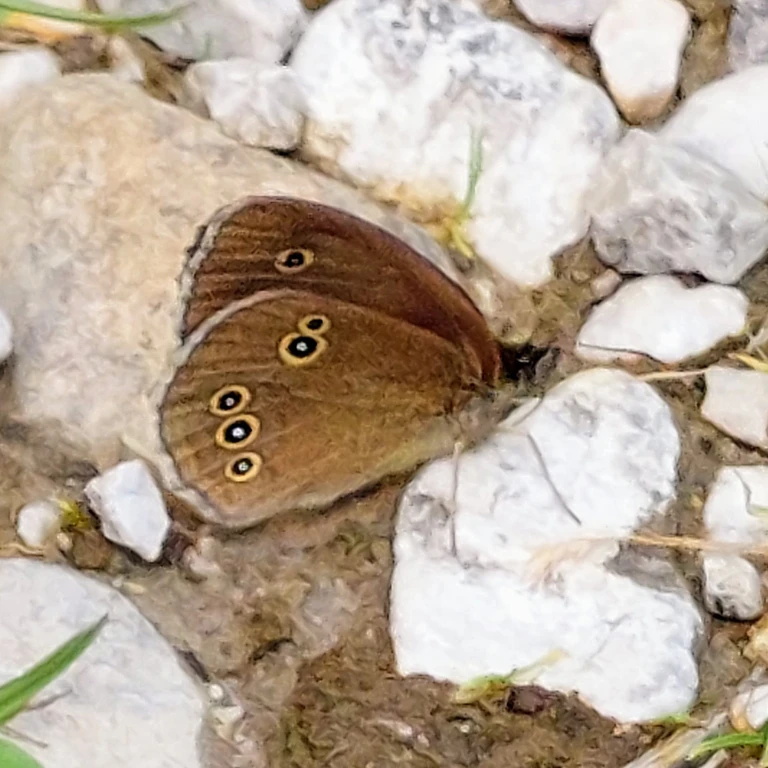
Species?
Aphantopus hyperantus
